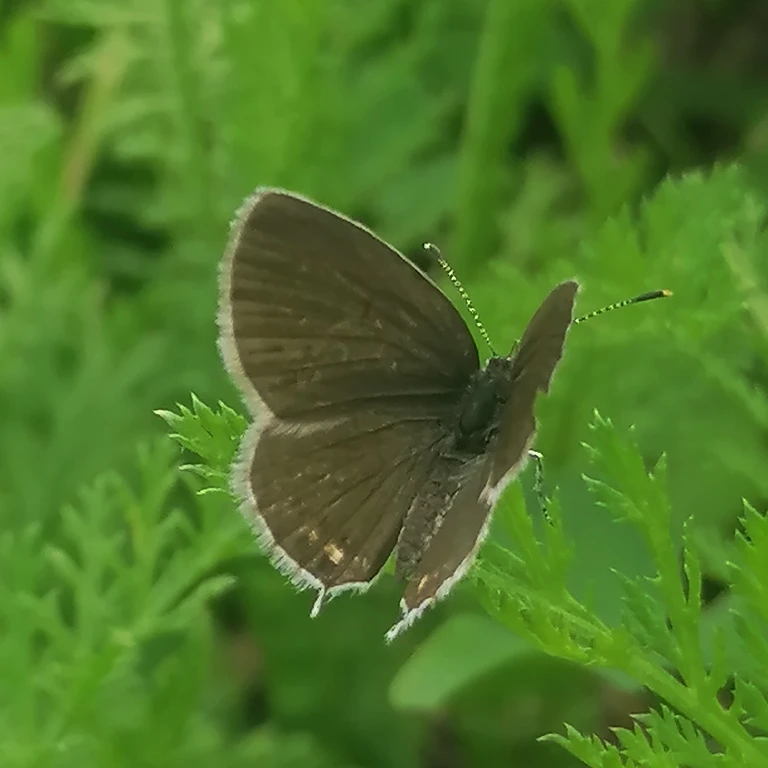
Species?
Cupido argiades (also Elkalyce argiades)
